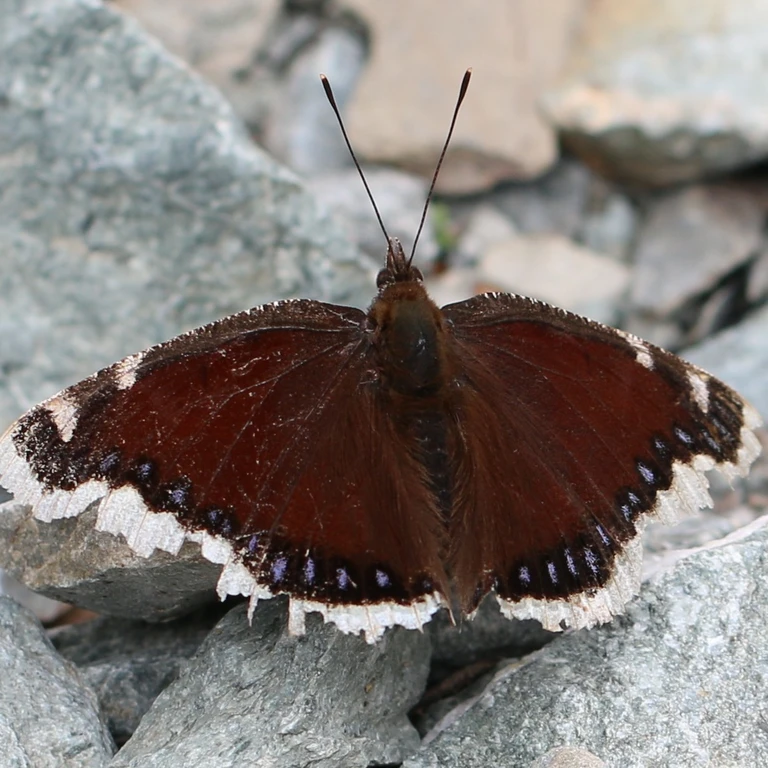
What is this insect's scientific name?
Nymphalis antiopa
